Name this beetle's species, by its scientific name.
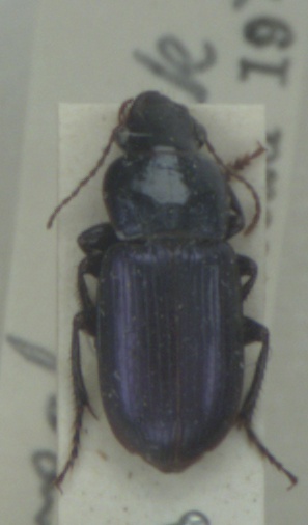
Harpalus affinis
